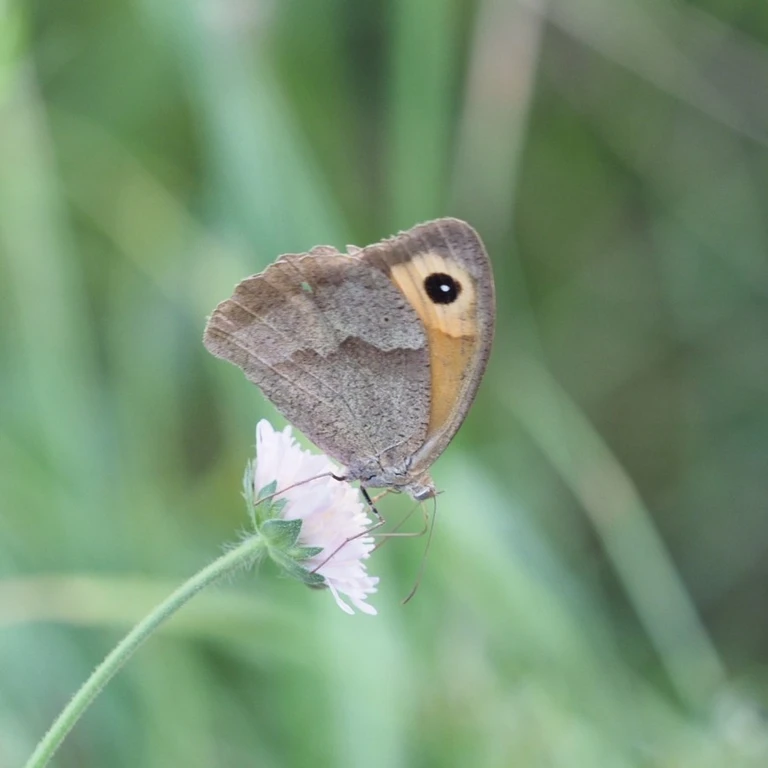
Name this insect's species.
Maniola jurtina
